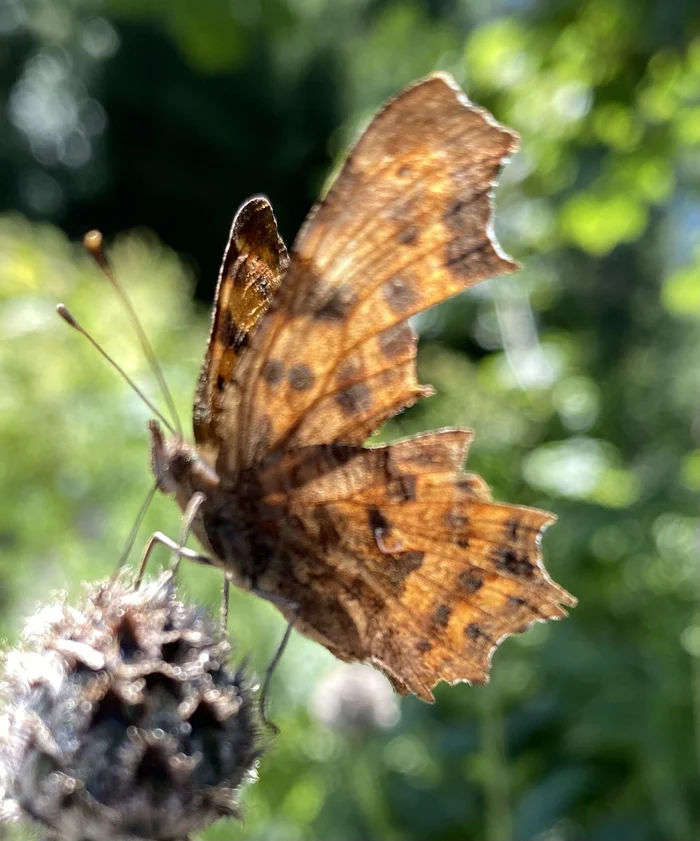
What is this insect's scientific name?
Polygonia c-album
